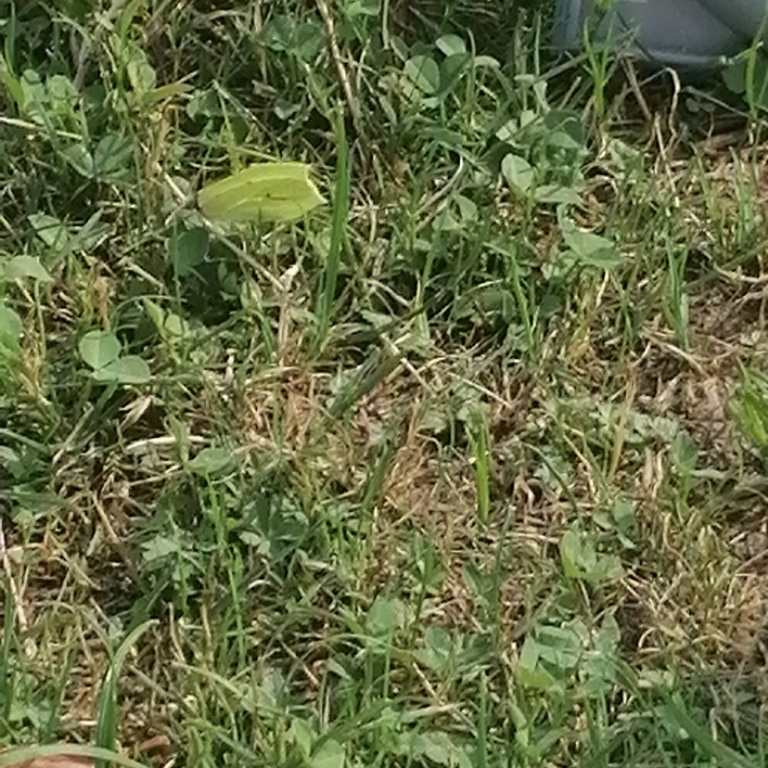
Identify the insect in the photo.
Gonepteryx rhamni
